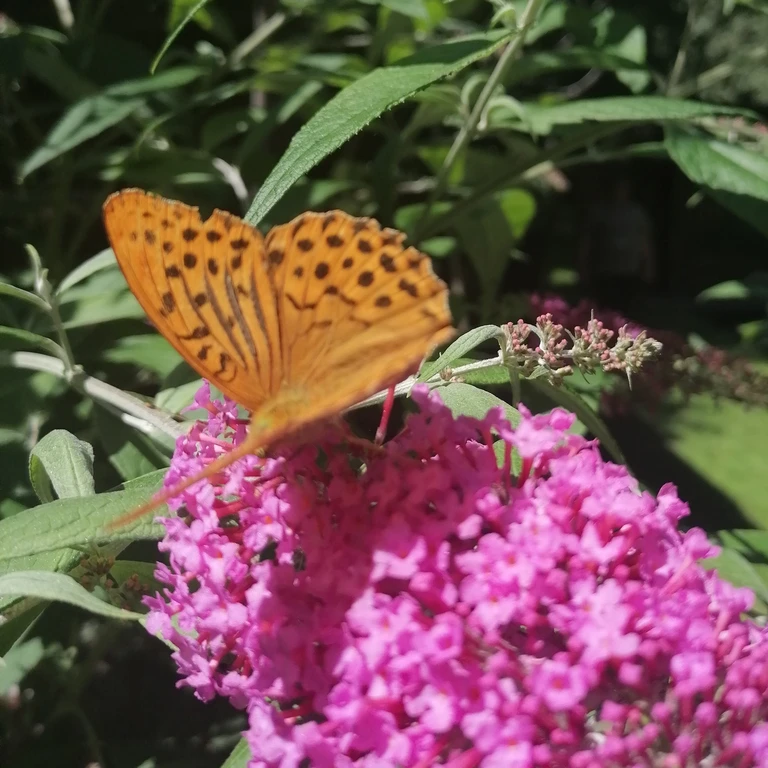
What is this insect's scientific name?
Argynnis paphia
